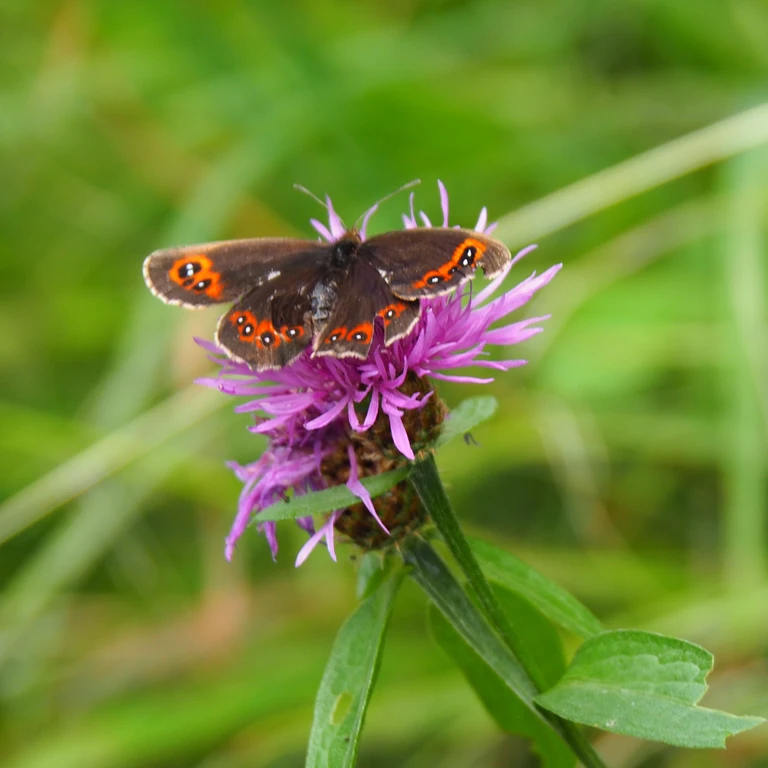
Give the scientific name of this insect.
Erebia aethiops
